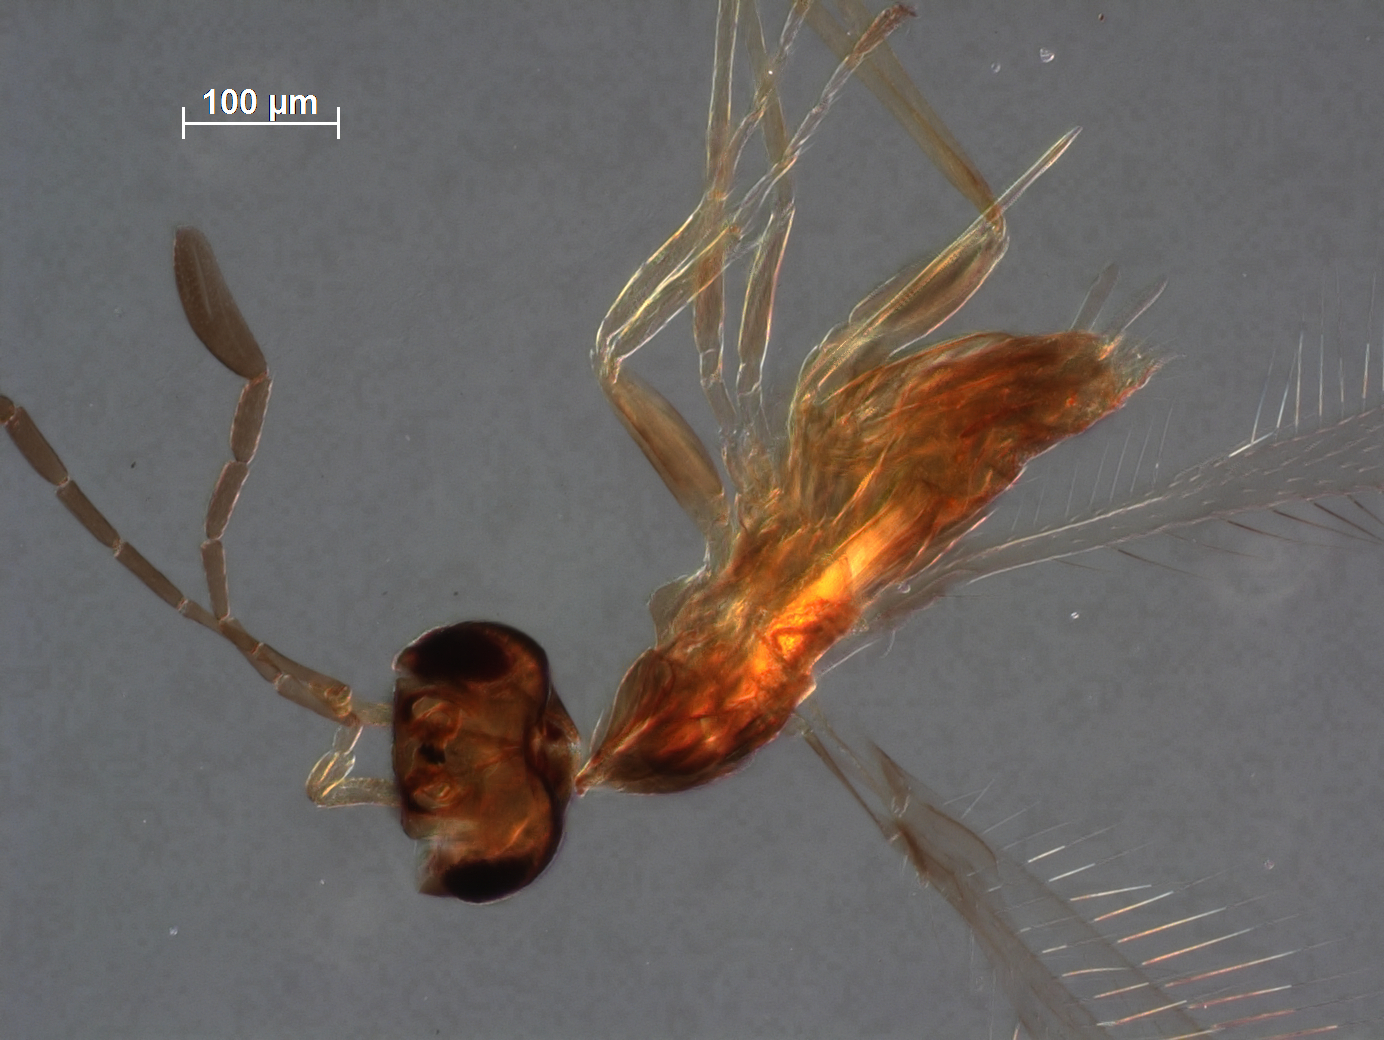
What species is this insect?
Anaphes perdubius
